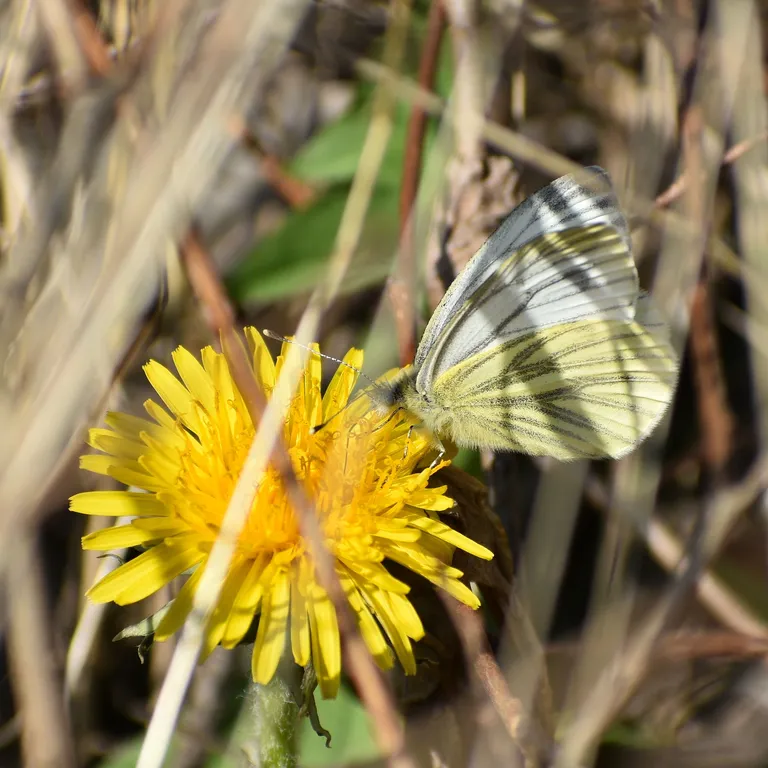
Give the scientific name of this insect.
Pieris napi
